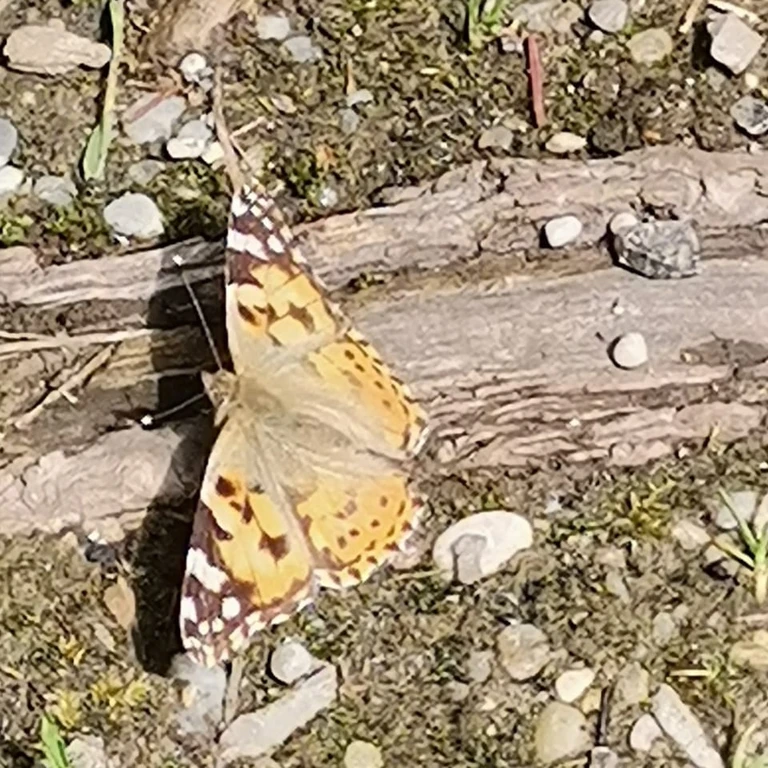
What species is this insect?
Vanessa cardui
